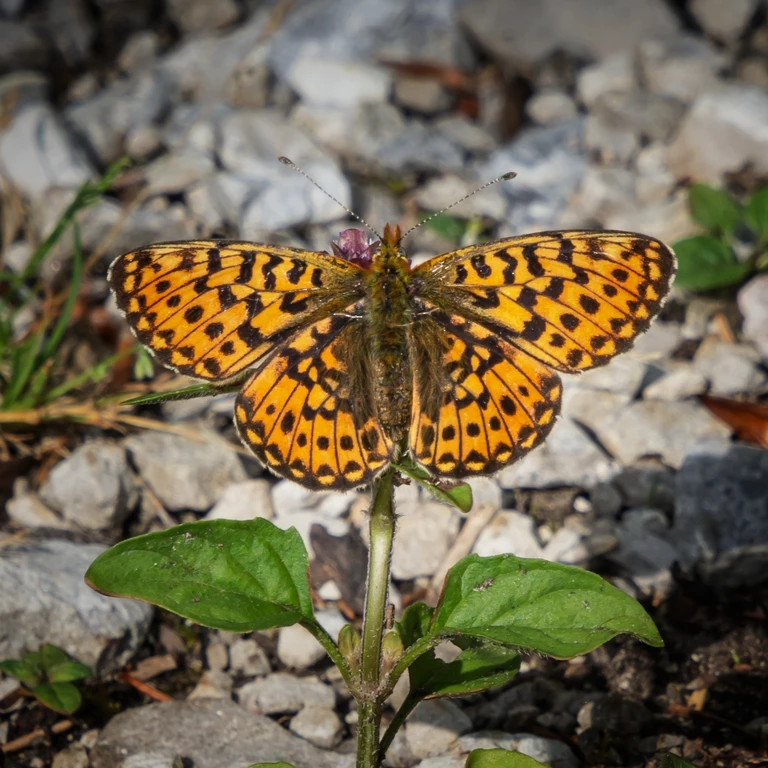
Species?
Boloria euphrosyne (also Clossiana euphrosyne)
